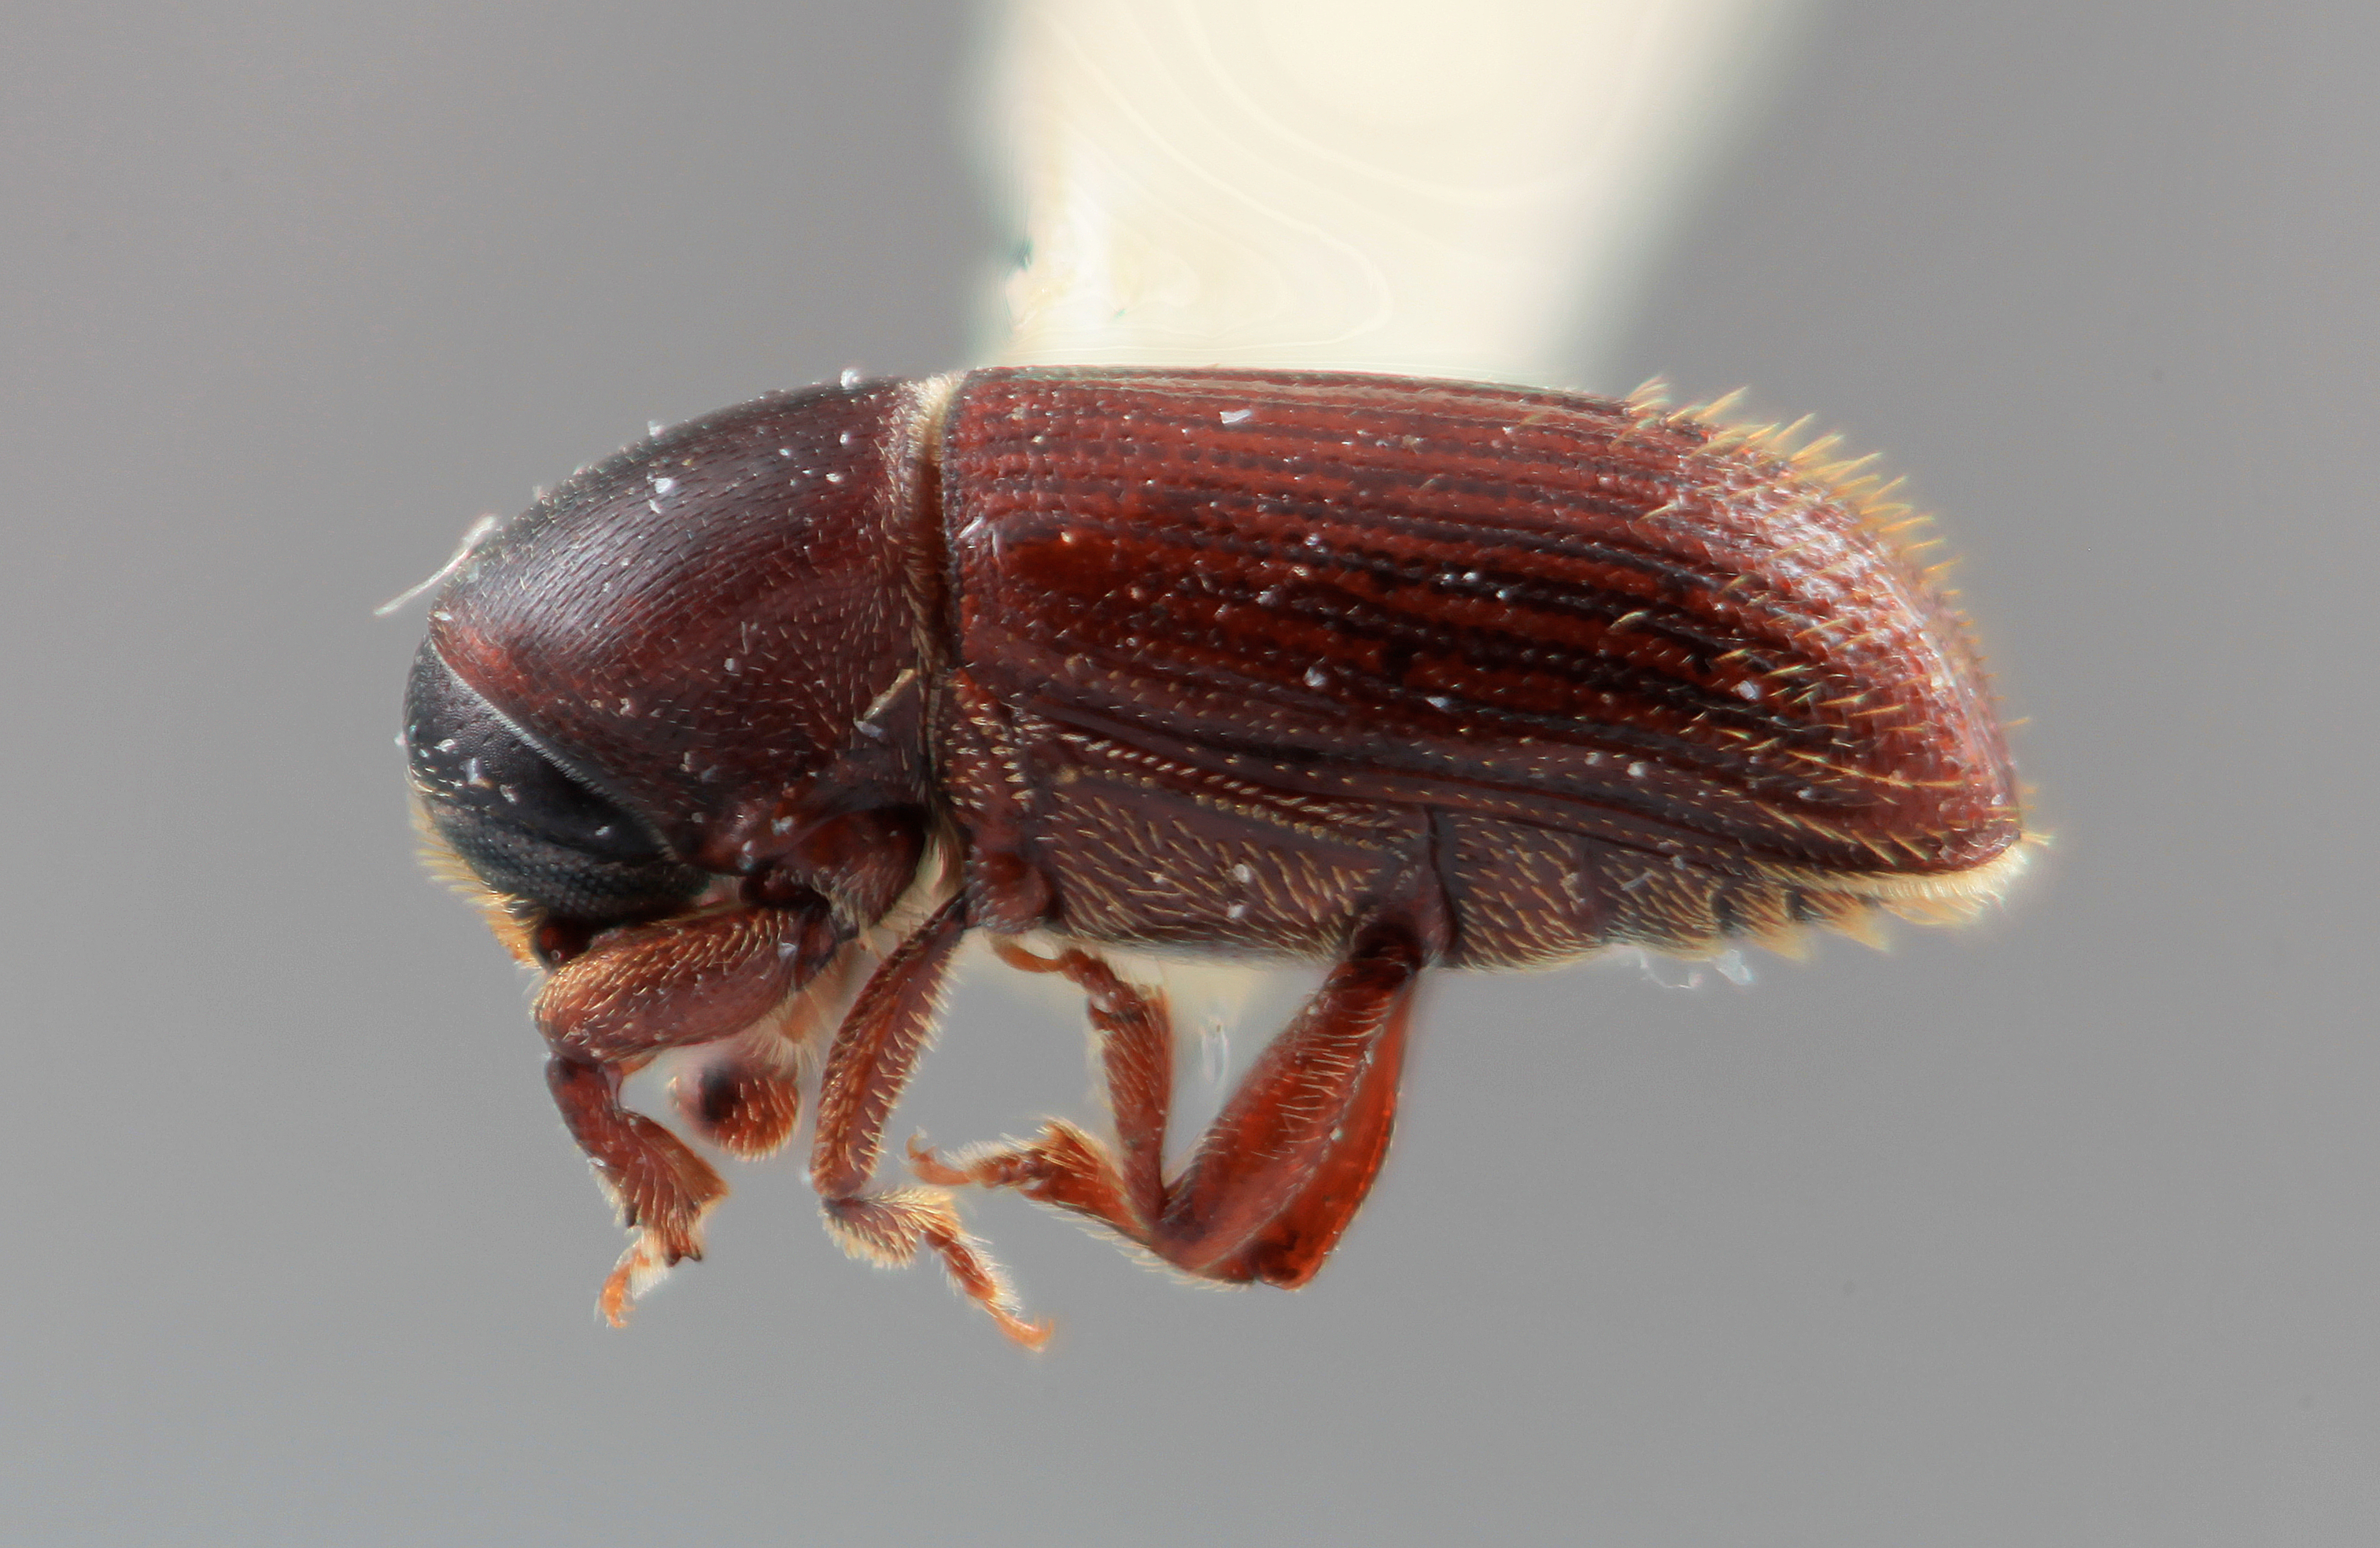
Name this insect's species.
Cnesinus meris
